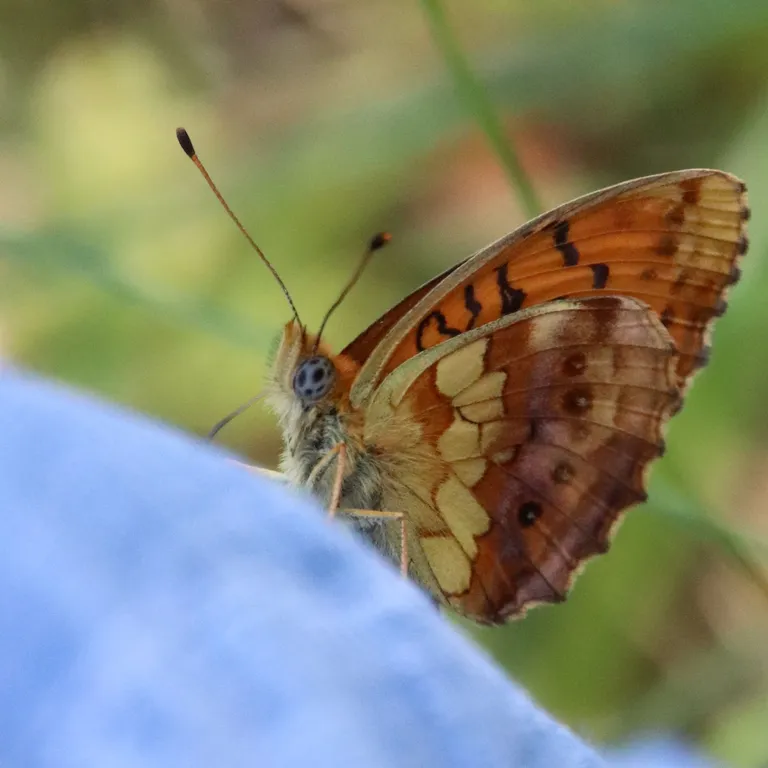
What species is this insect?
Brenthis daphne
